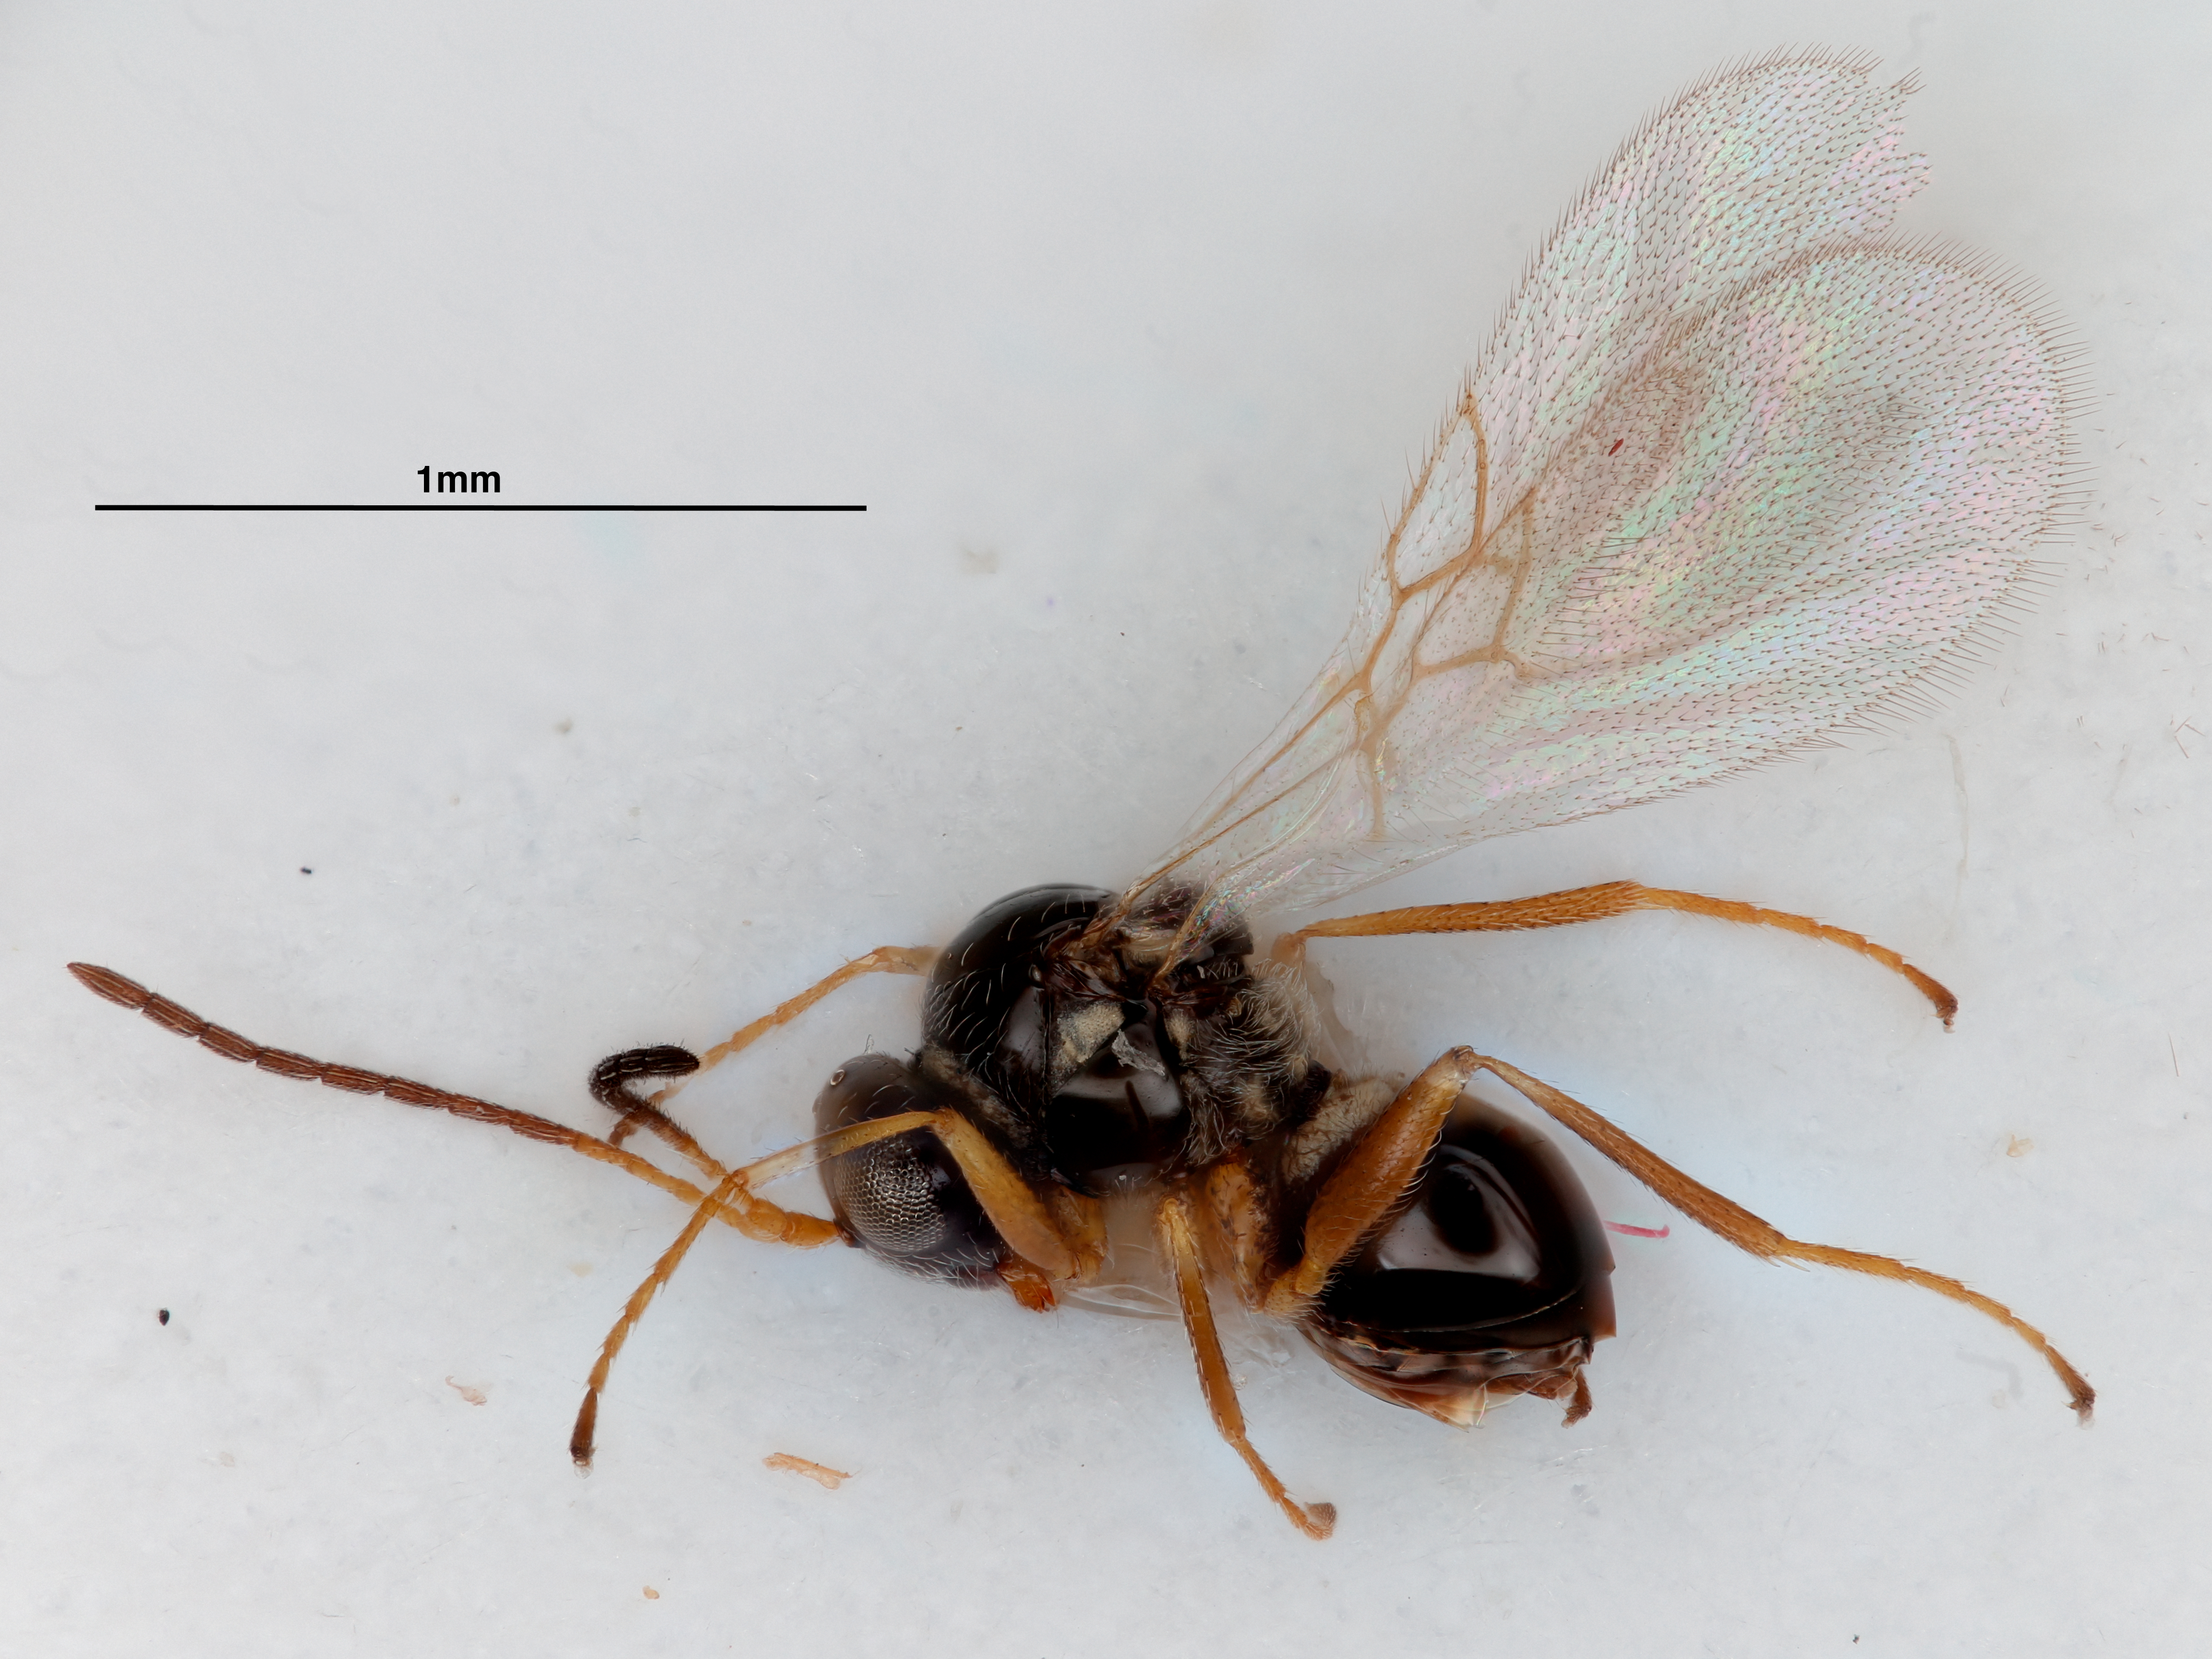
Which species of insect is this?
Alloxysta huberi
